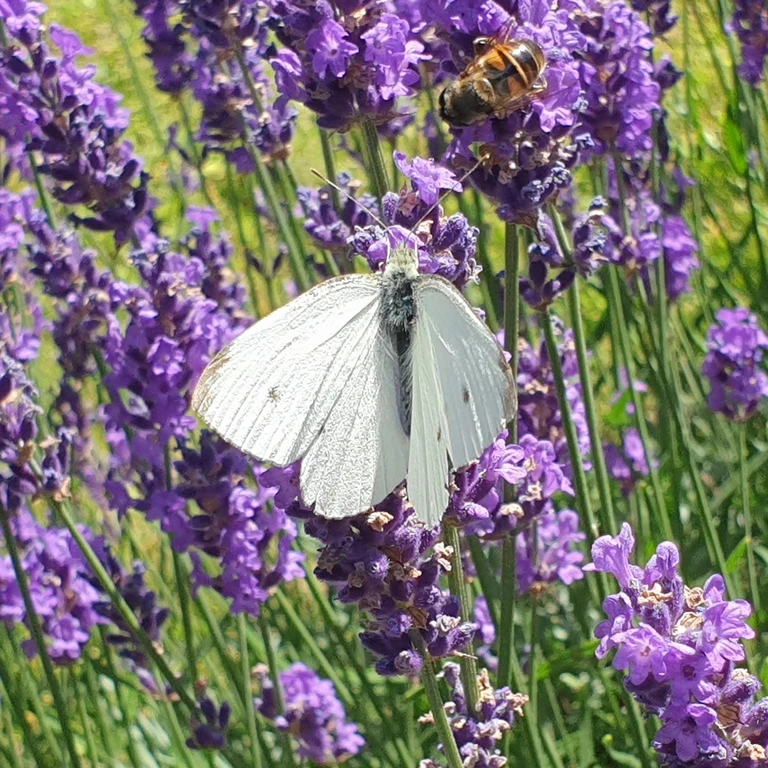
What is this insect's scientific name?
Pieris rapae
